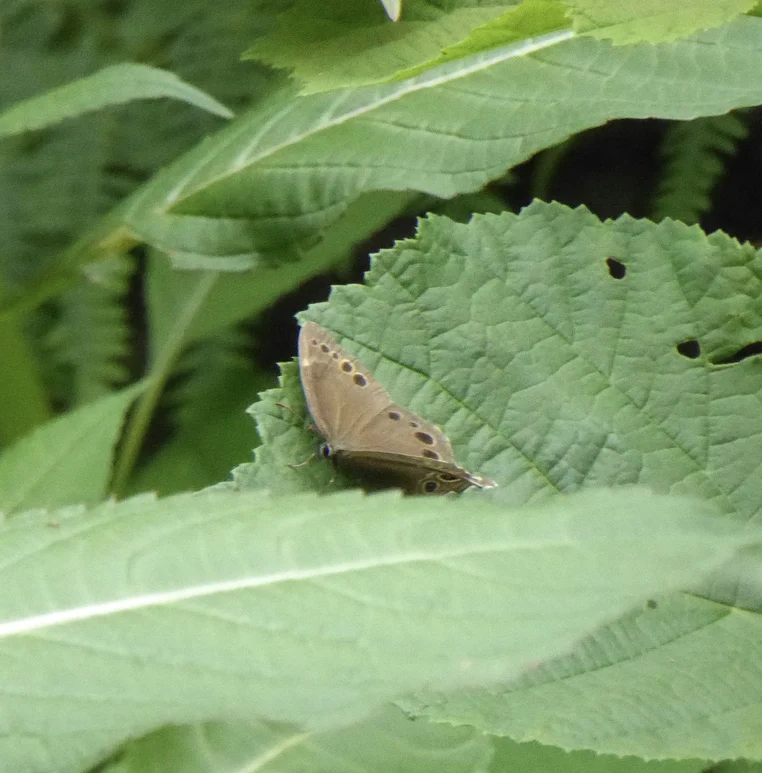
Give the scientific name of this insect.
Lopinga achine (also Pararge achine)
